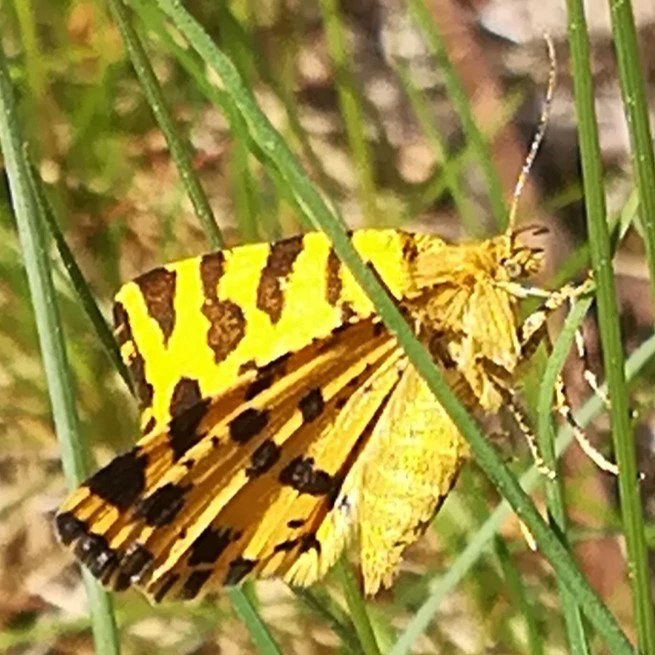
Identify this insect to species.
Pseudopanthera macularia
